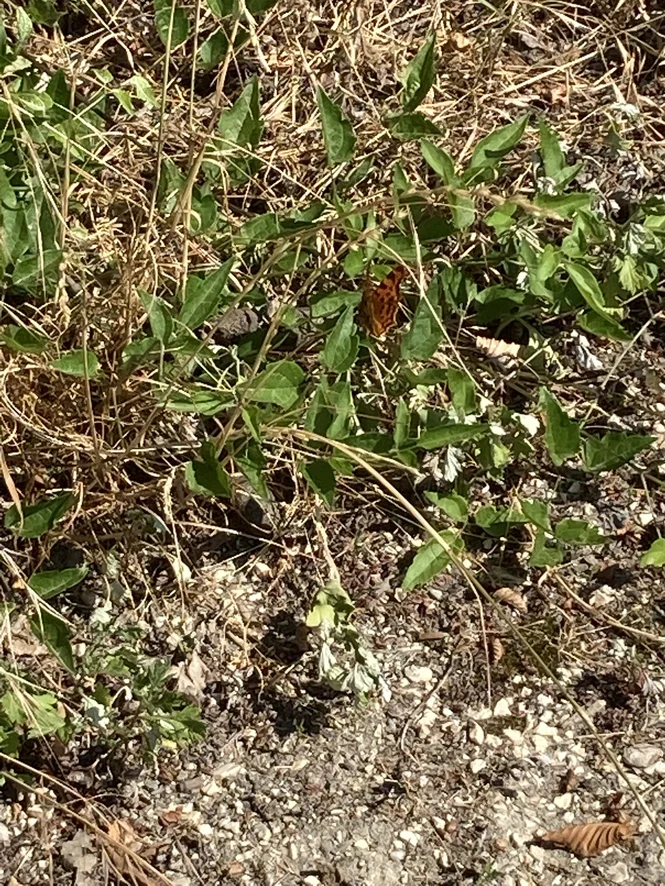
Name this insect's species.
Polygonia c-album
